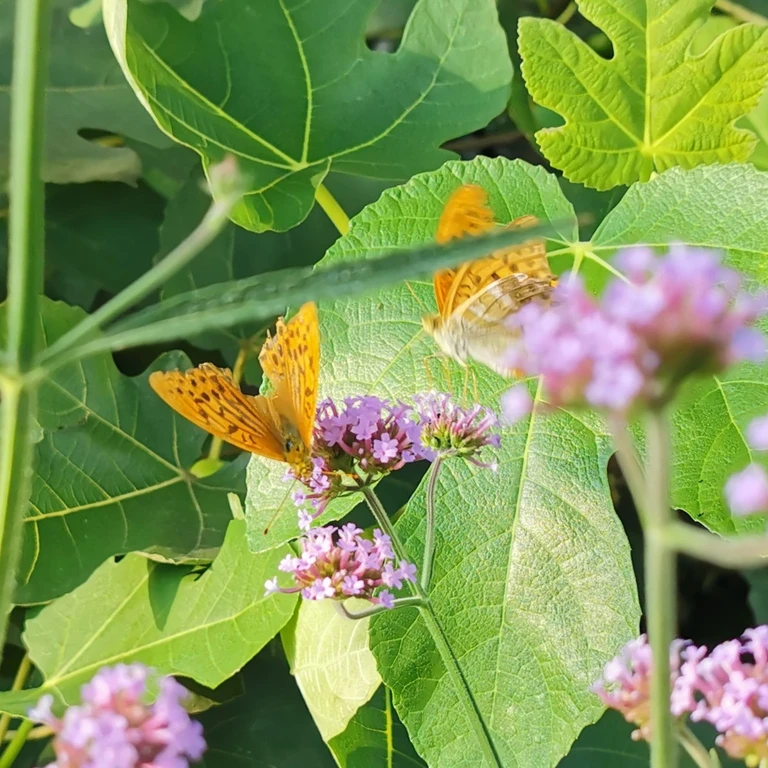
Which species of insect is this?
Argynnis paphia
